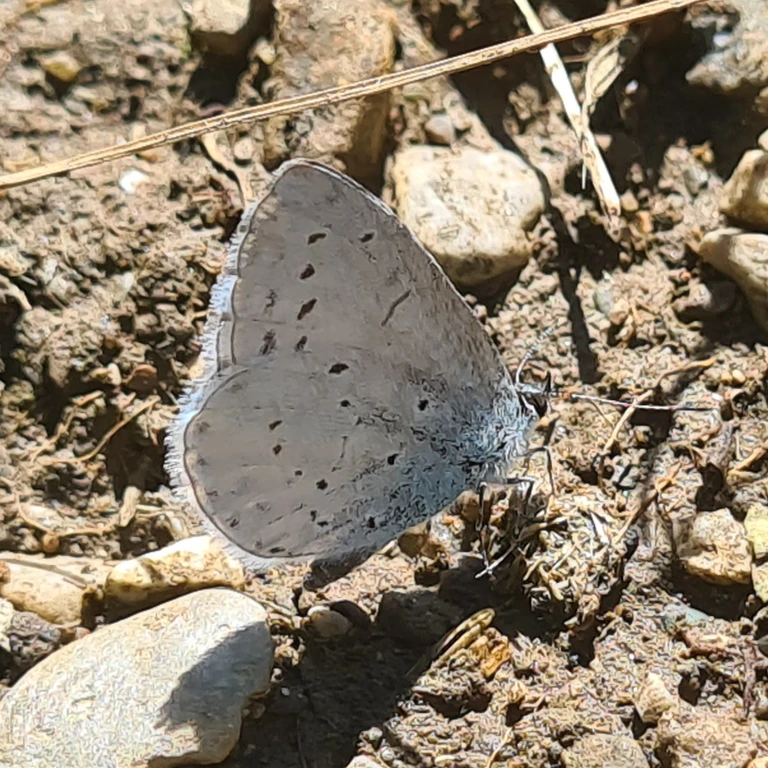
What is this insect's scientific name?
Celastrina argiolus
